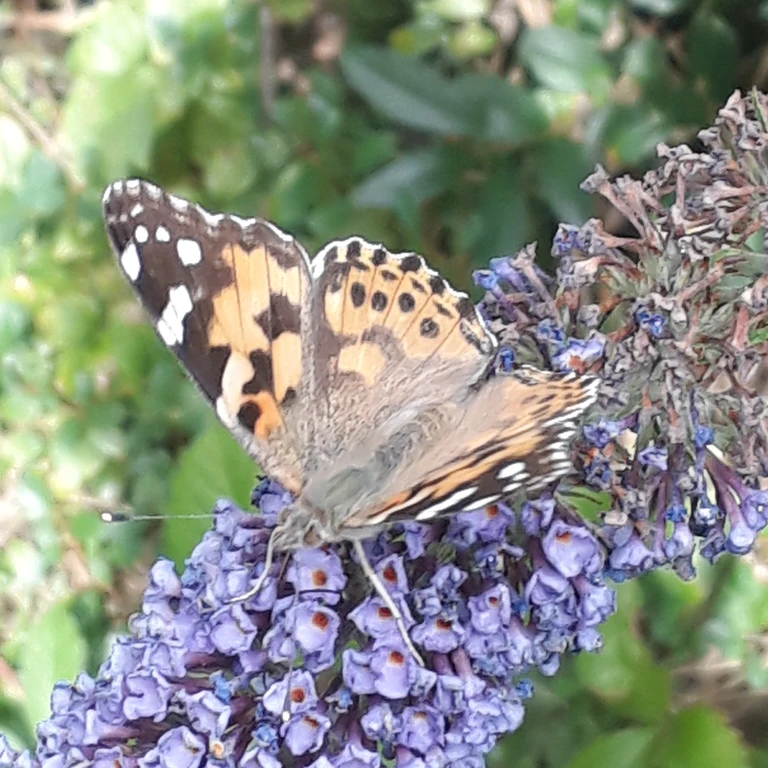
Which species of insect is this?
Vanessa cardui
